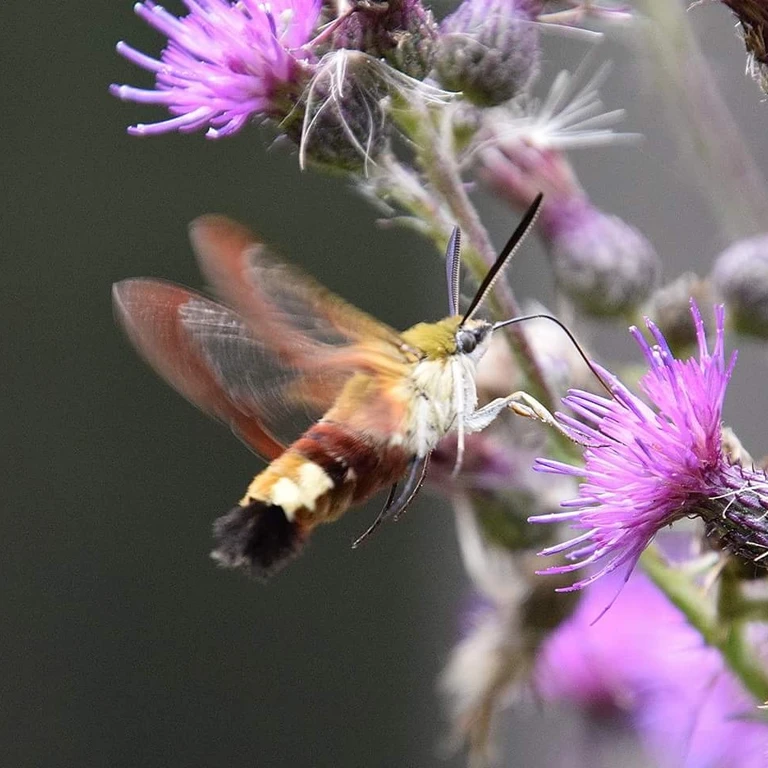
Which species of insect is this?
Hemaris fuciformis
